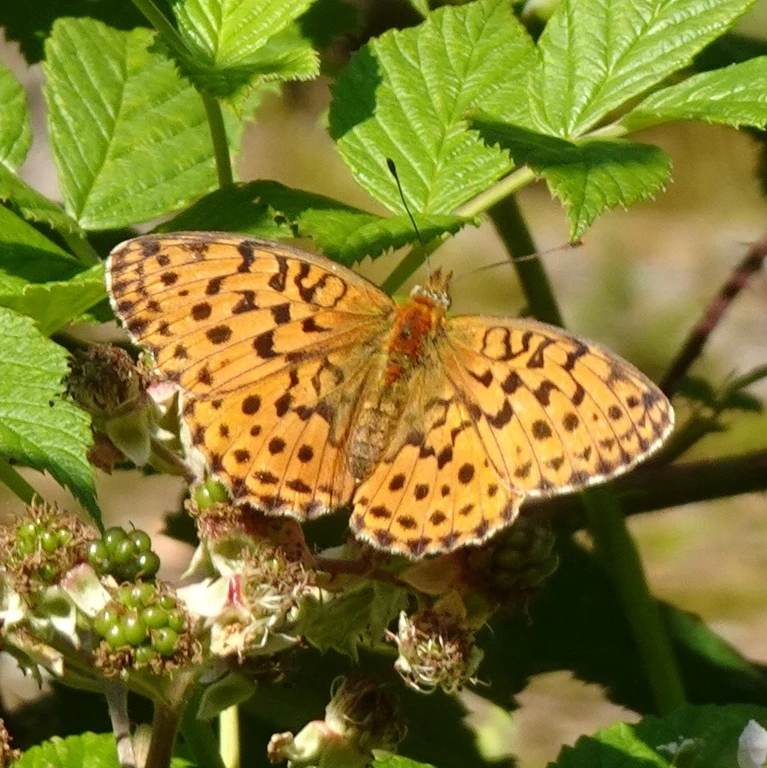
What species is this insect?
Brenthis daphne
